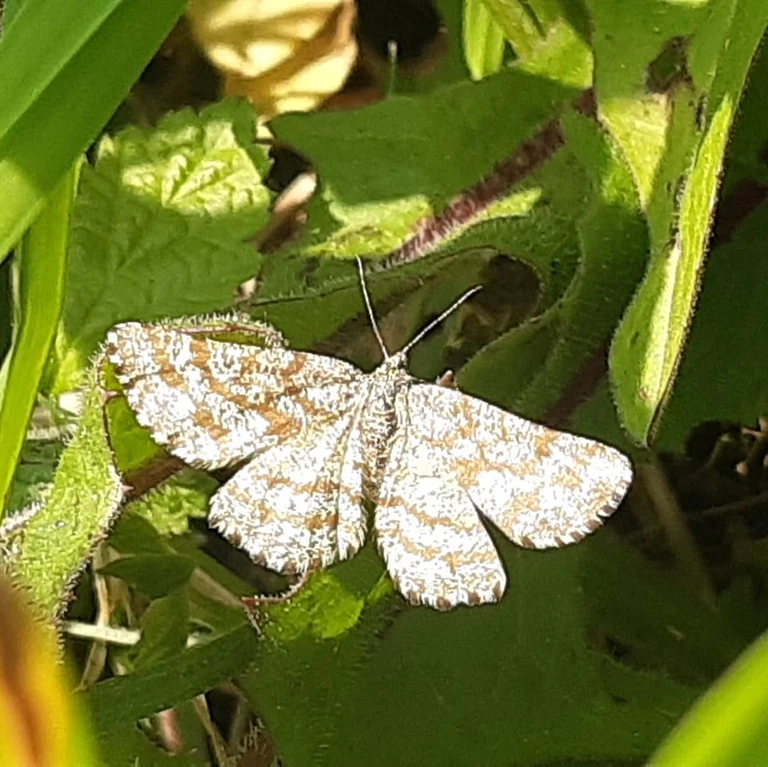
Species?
Ematurga atomaria
